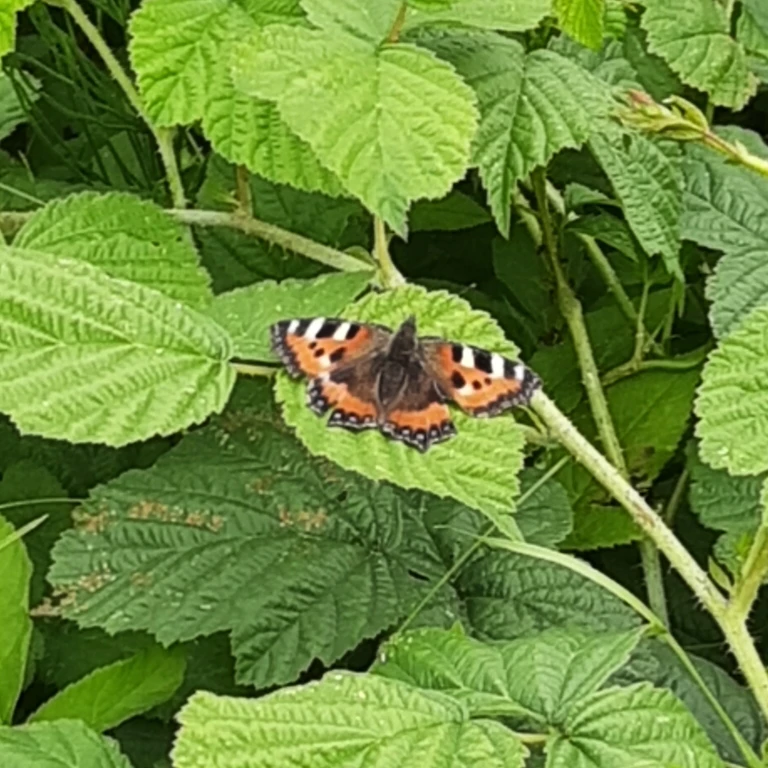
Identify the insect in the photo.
Aglais urticae
